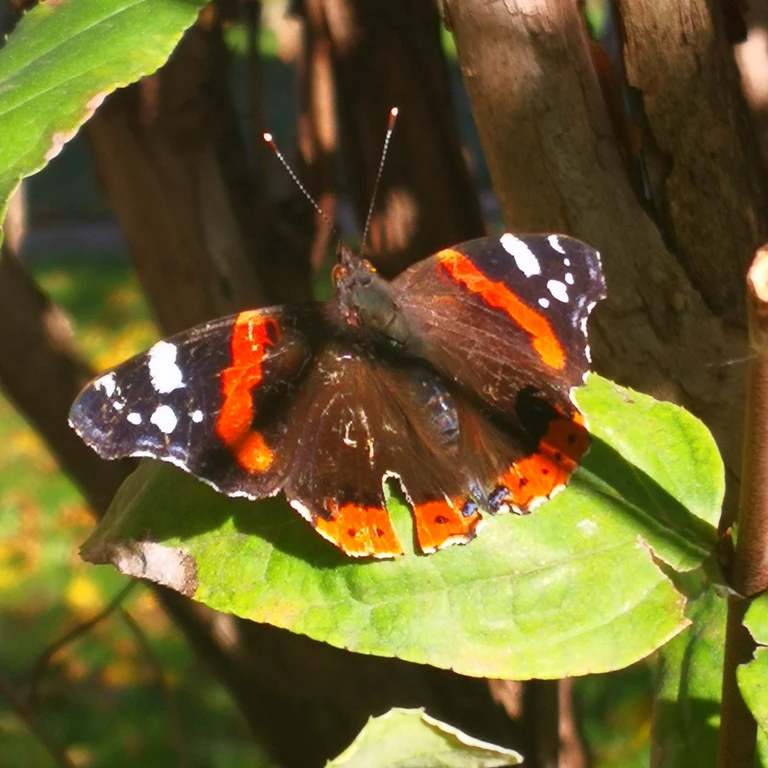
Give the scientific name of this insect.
Vanessa atalanta
